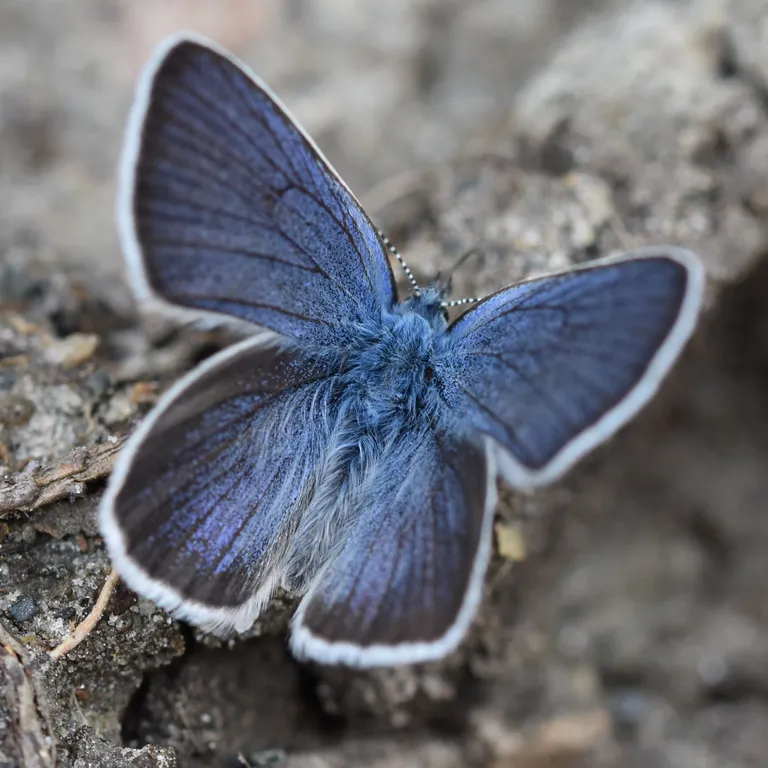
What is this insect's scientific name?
Cyaniris semiargus
